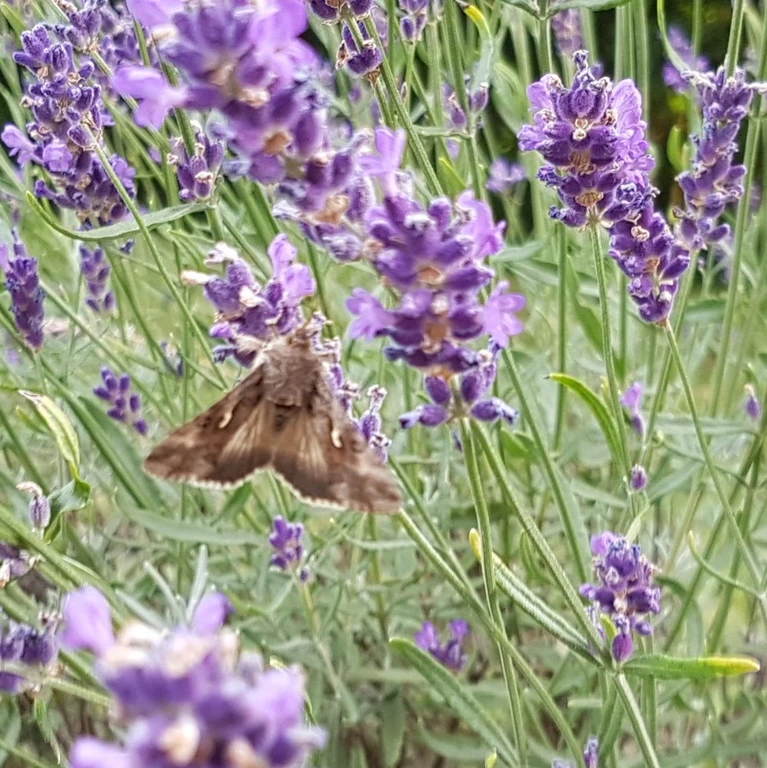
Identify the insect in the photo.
Autographa gamma
